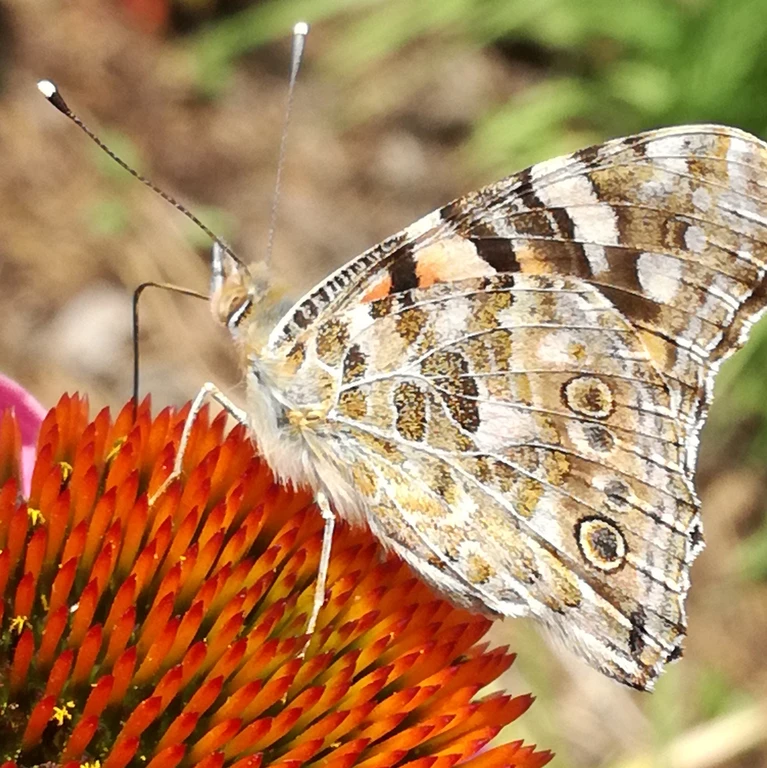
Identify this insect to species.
Vanessa cardui
